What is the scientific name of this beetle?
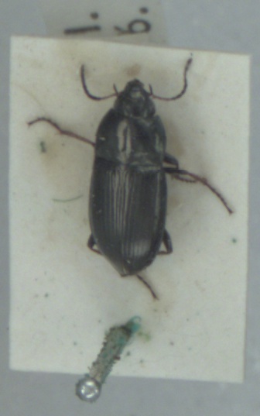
Amara plebeja
